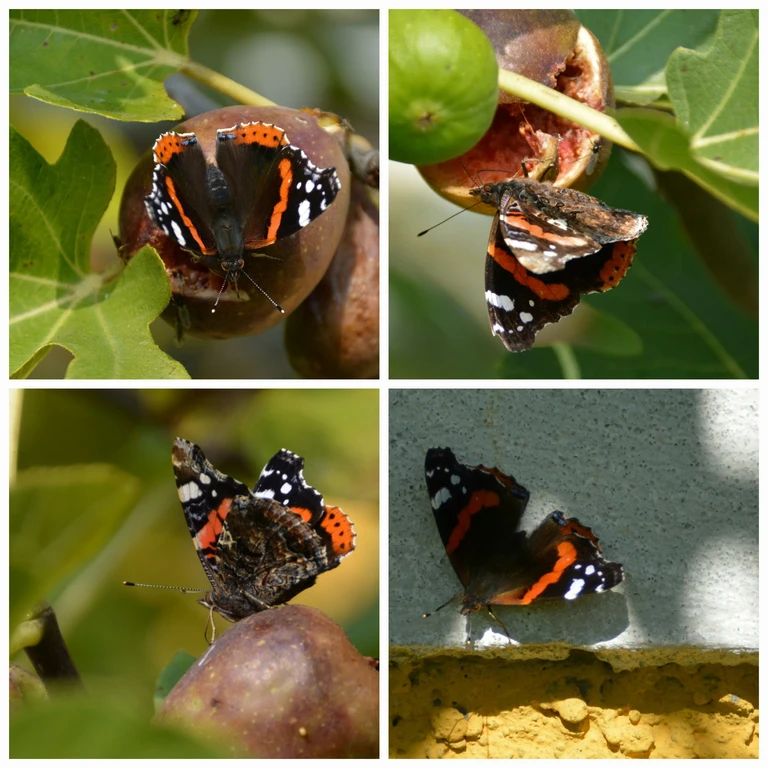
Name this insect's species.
Vanessa atalanta
